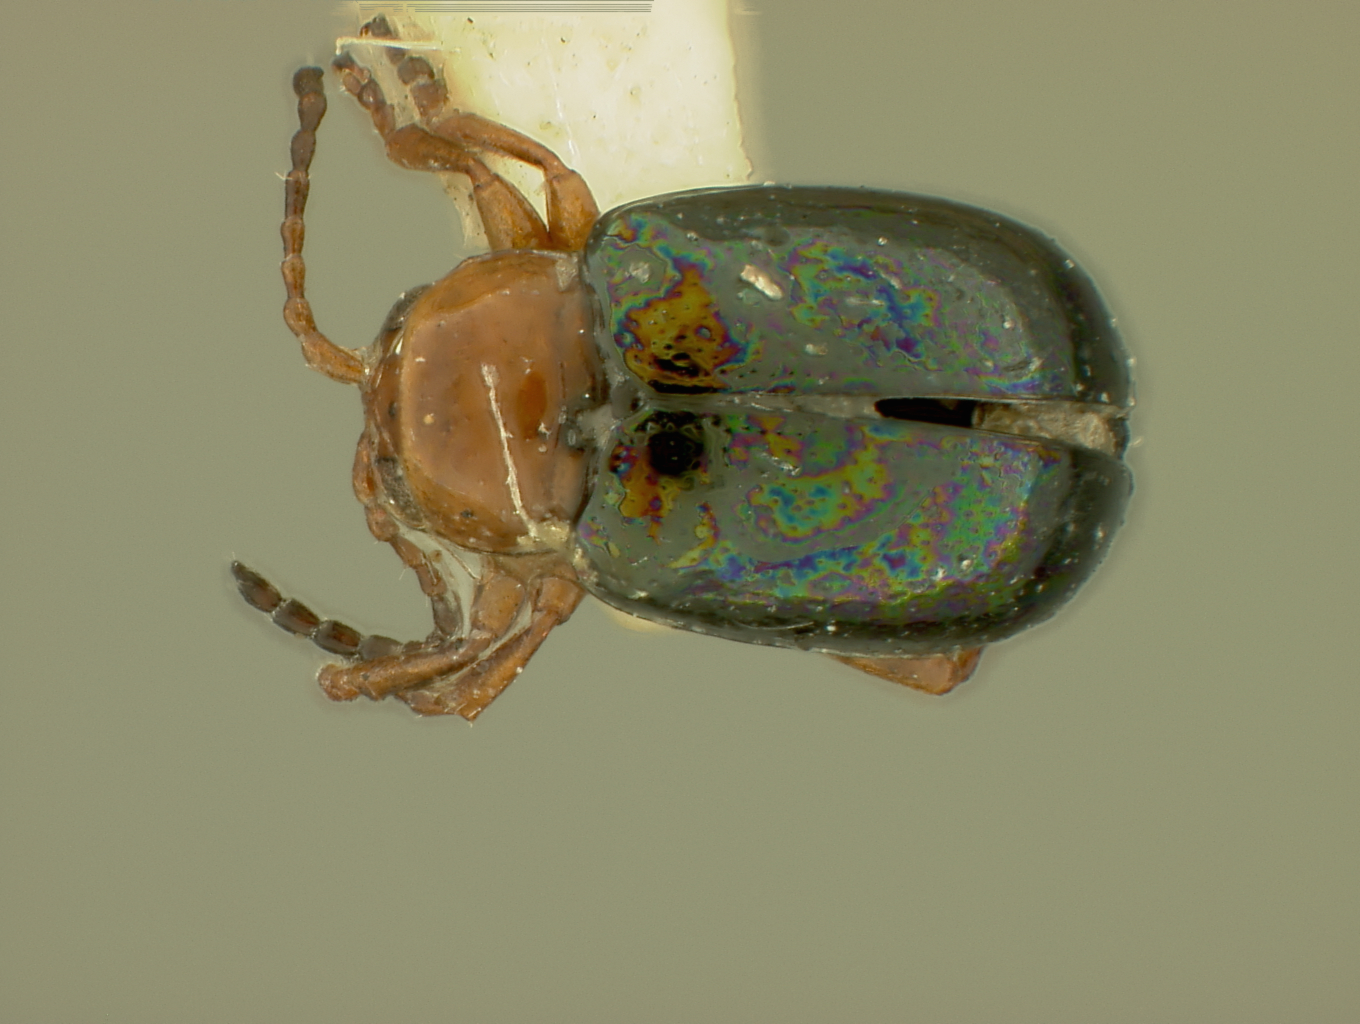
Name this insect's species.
Hermaeophaga jamaicensis
